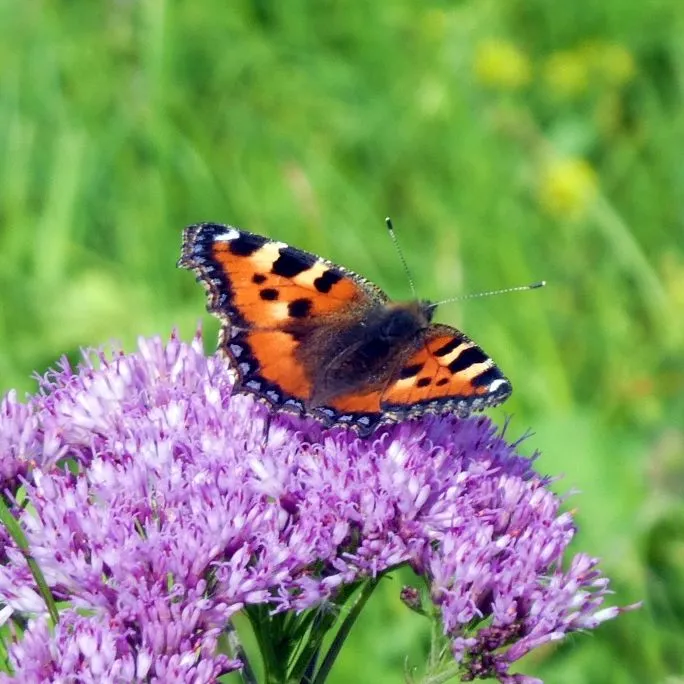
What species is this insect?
Aglais urticae
